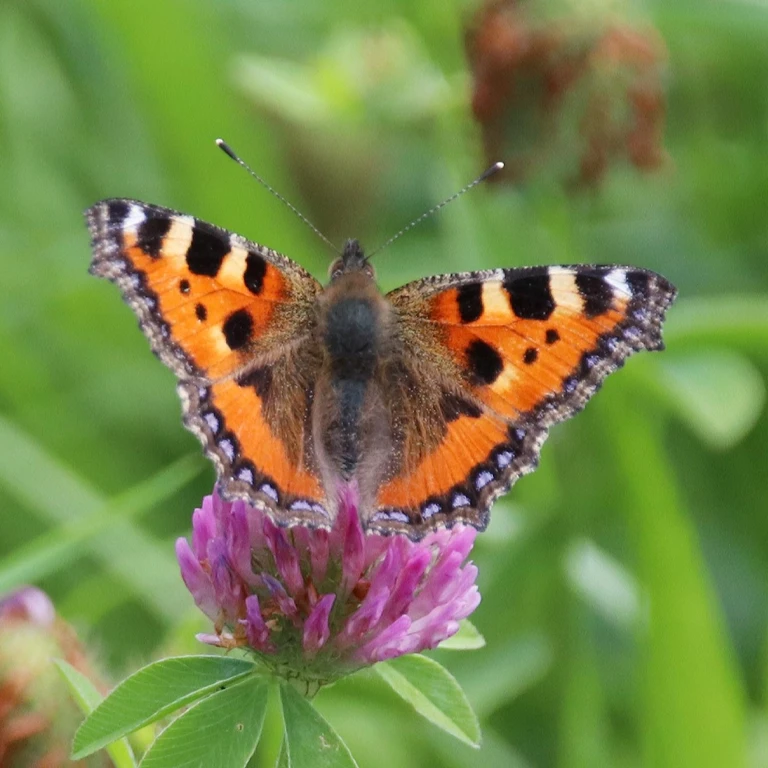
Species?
Aglais urticae
